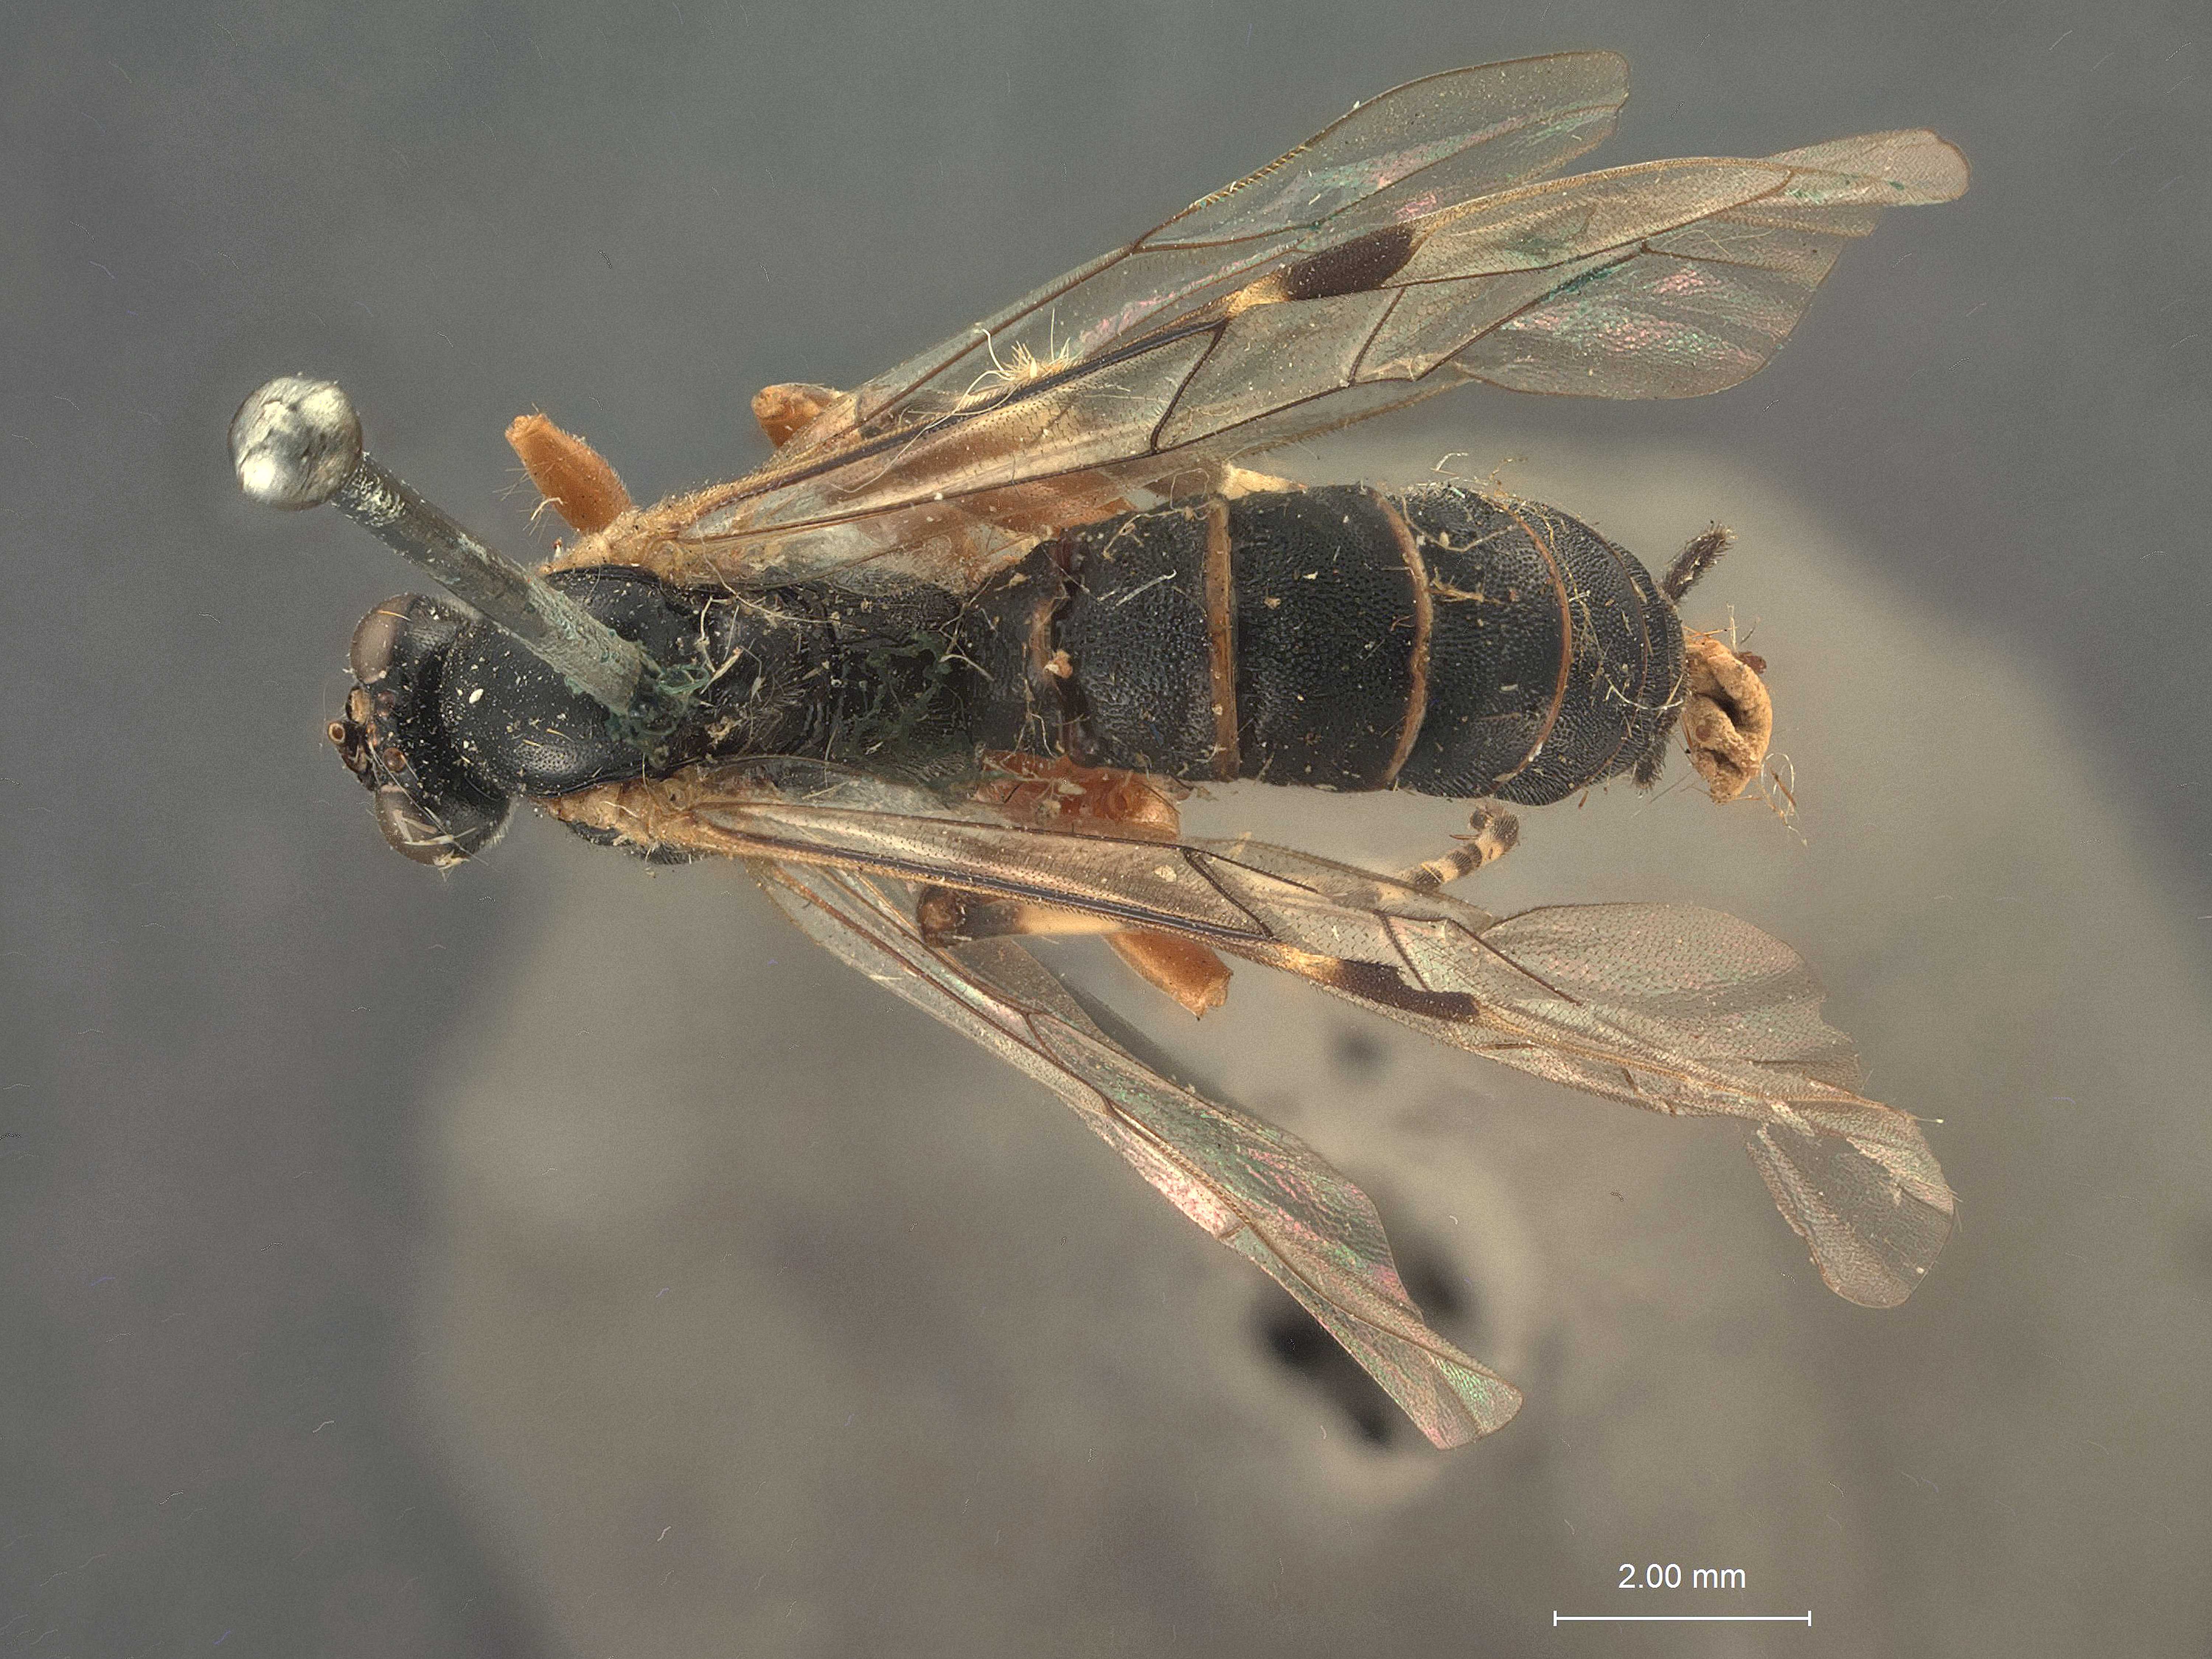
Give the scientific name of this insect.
Ephialtes temnopleuris
